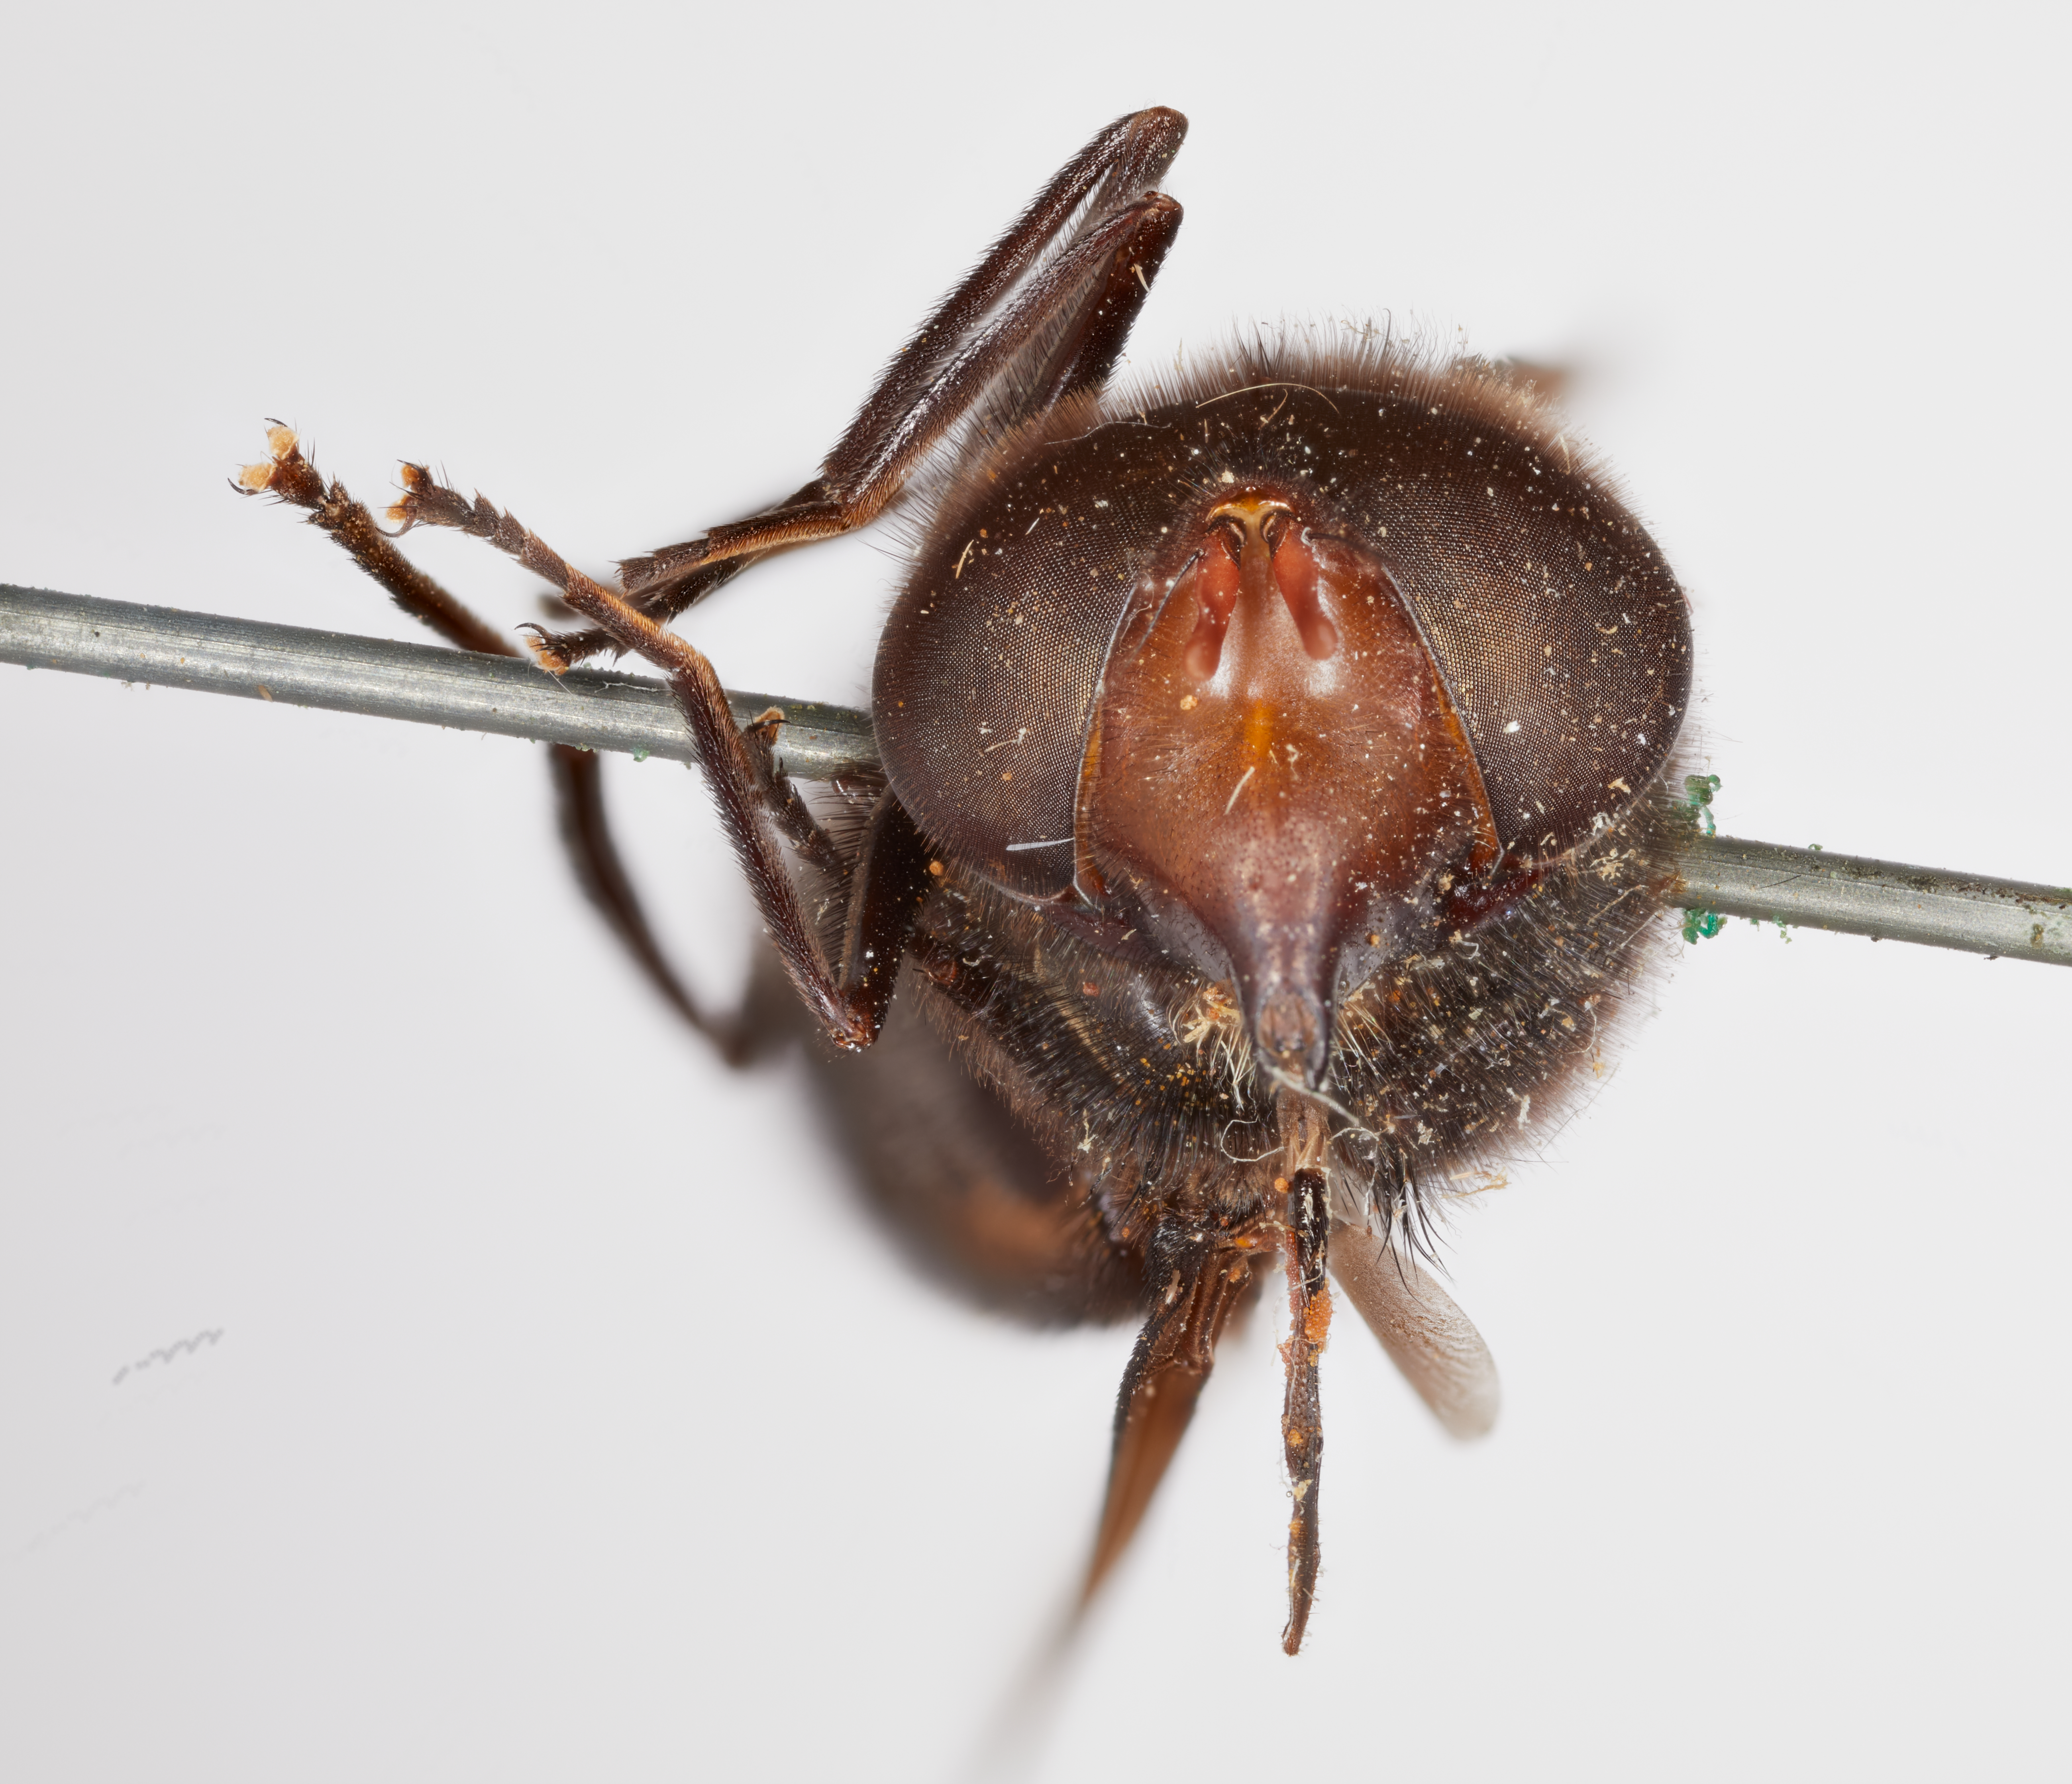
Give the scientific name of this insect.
Volucella anna
